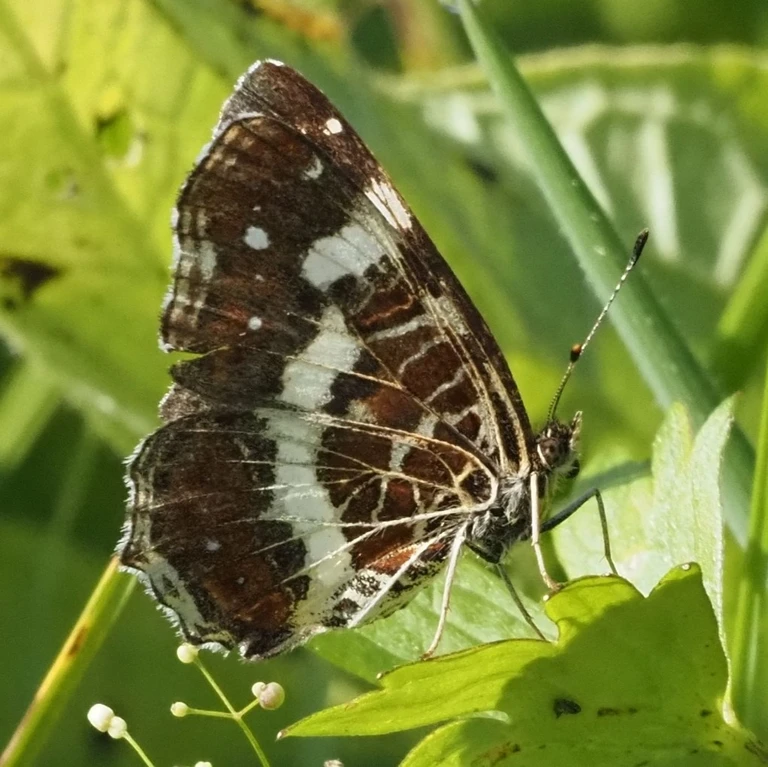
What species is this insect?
Araschnia levana
